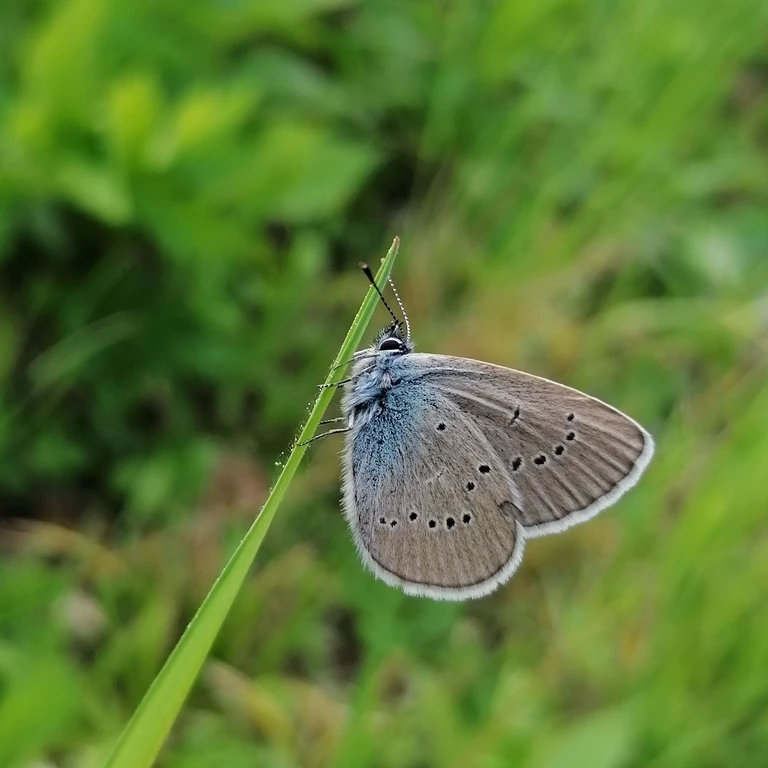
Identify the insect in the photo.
Cyaniris semiargus
